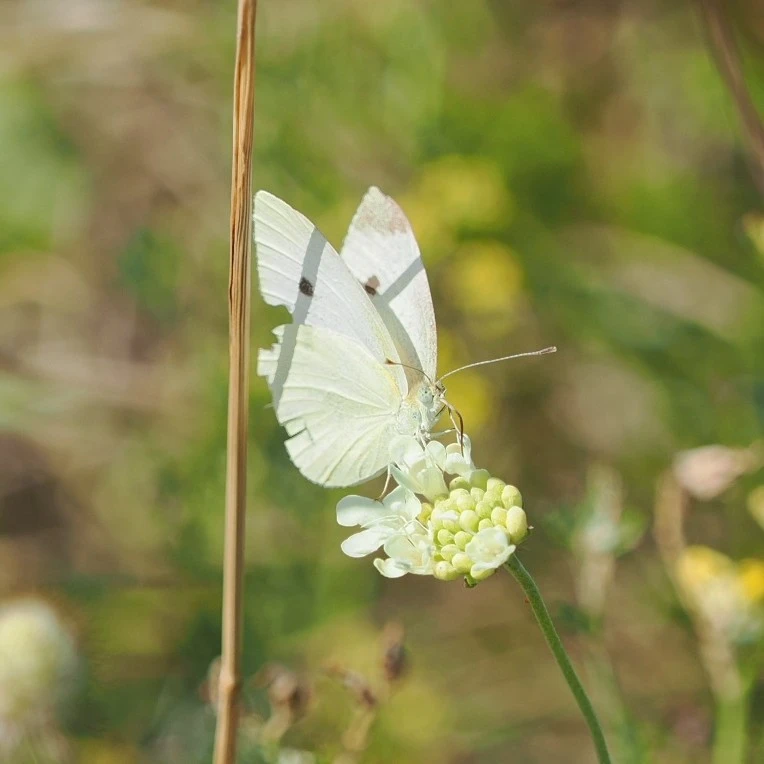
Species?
Pieris rapae
